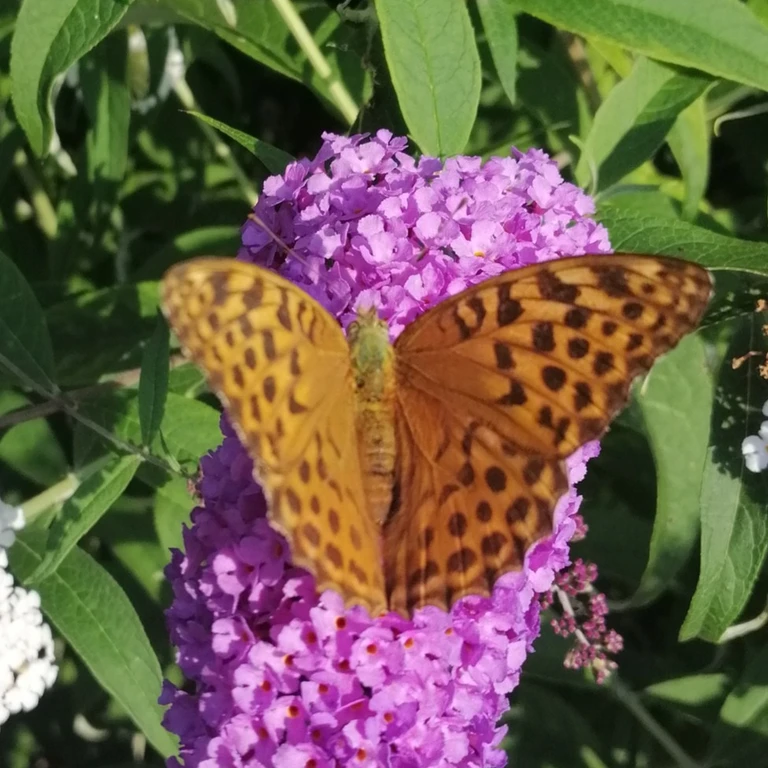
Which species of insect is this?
Argynnis paphia
